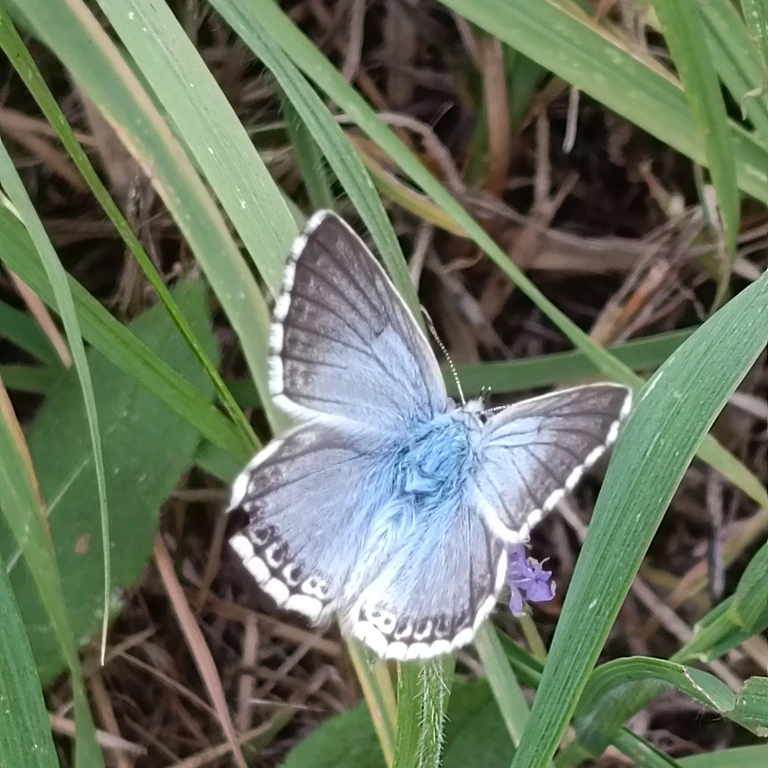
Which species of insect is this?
Lysandra coridon
